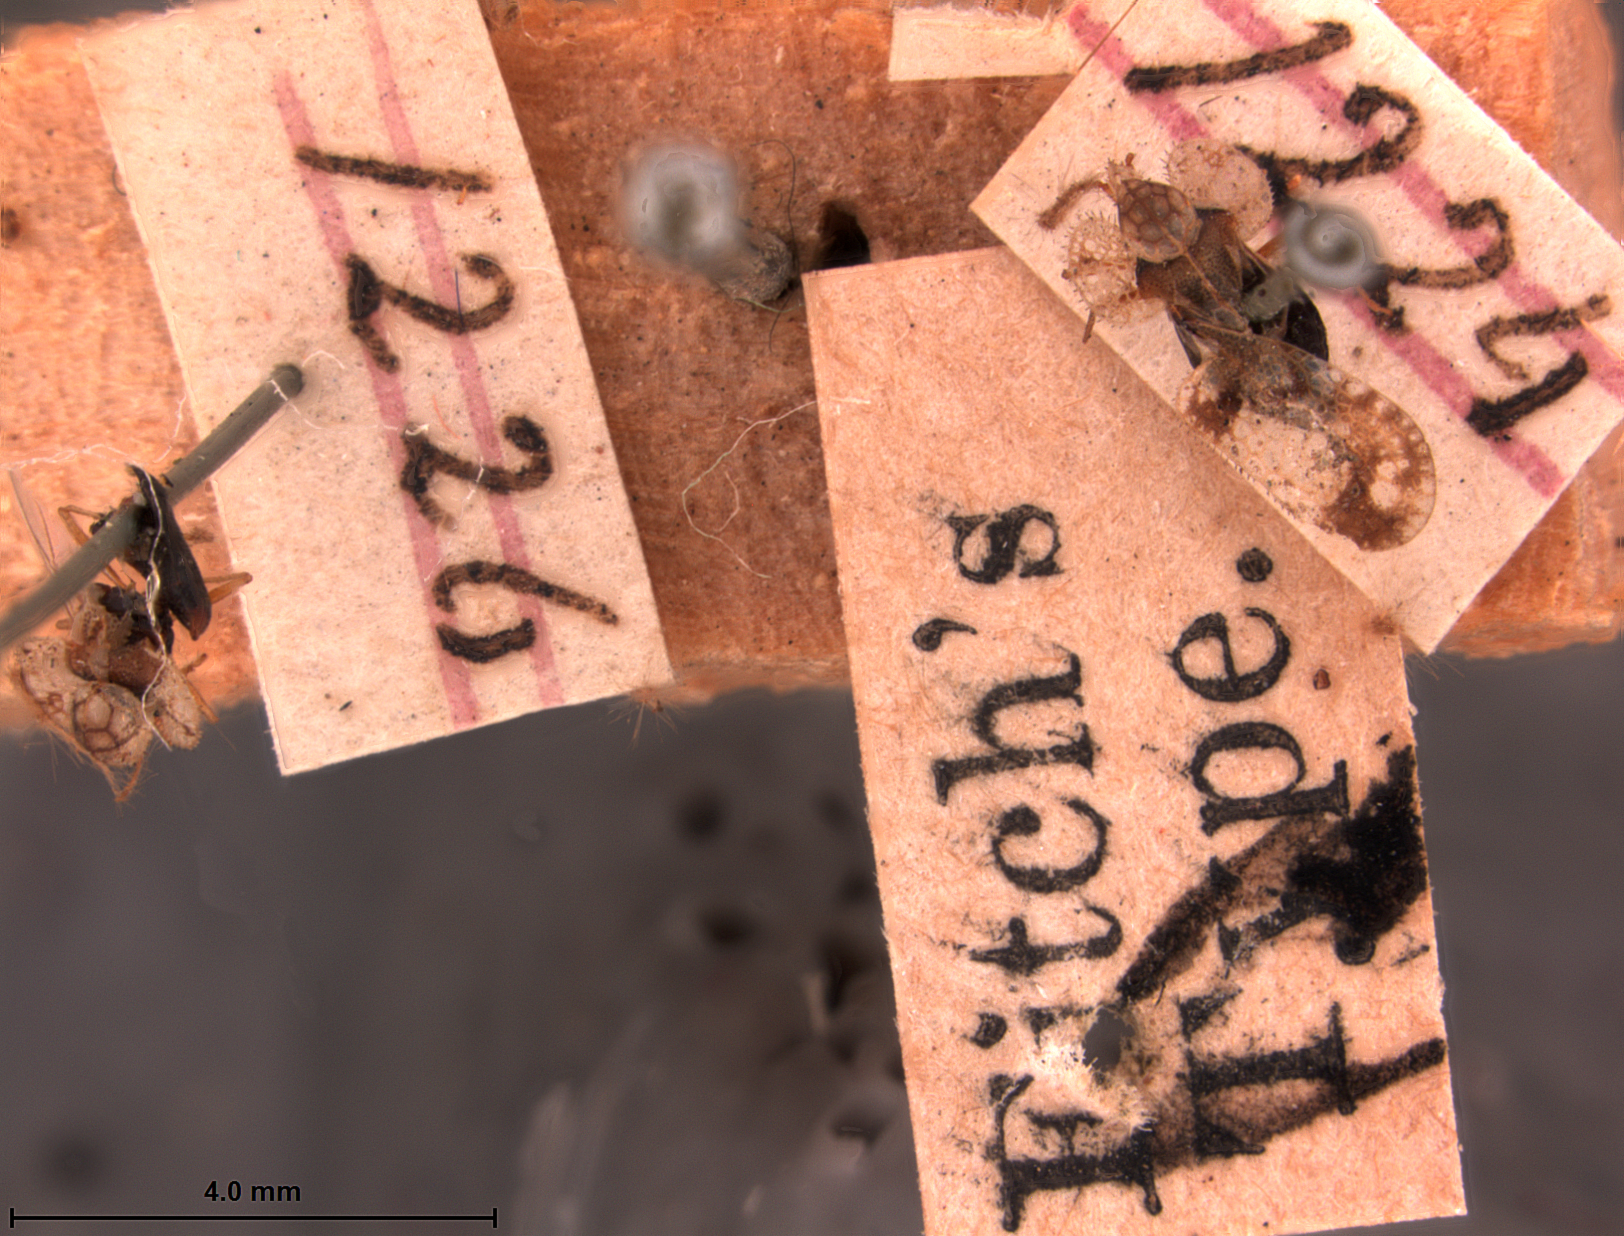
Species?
Tingis juglandis
